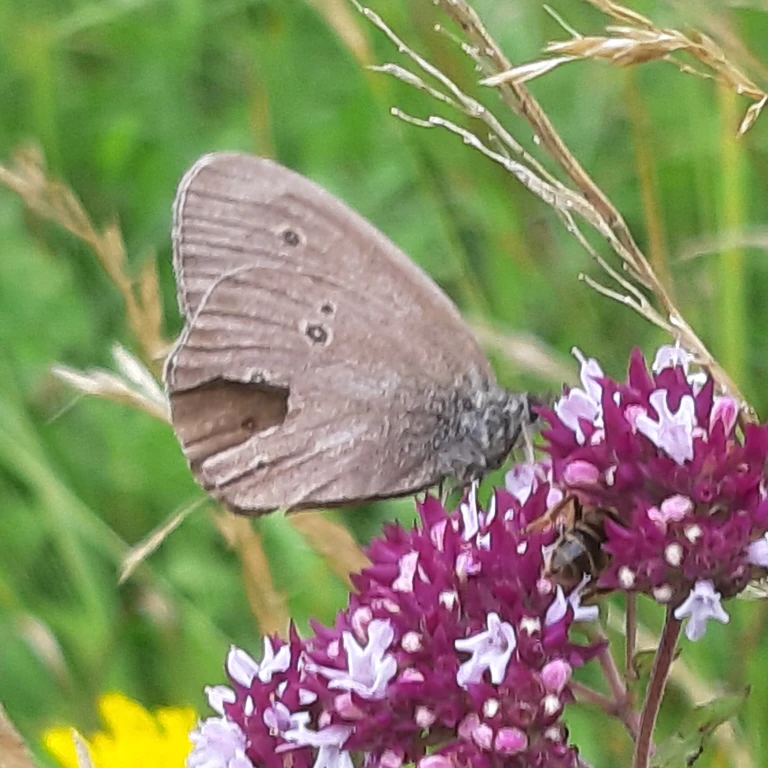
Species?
Aphantopus hyperantus
